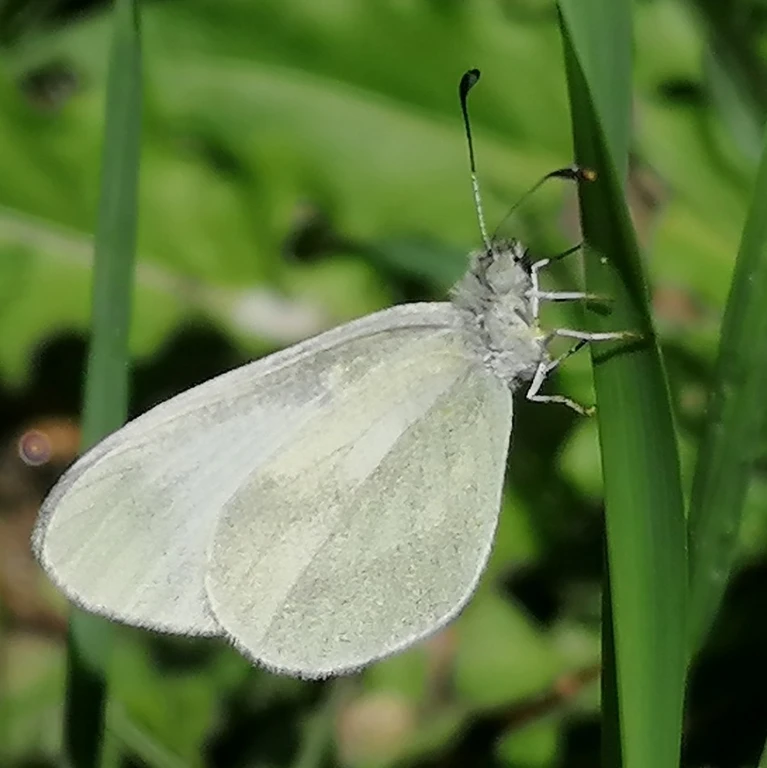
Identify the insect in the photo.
Leptidea sinapis/juvernica
